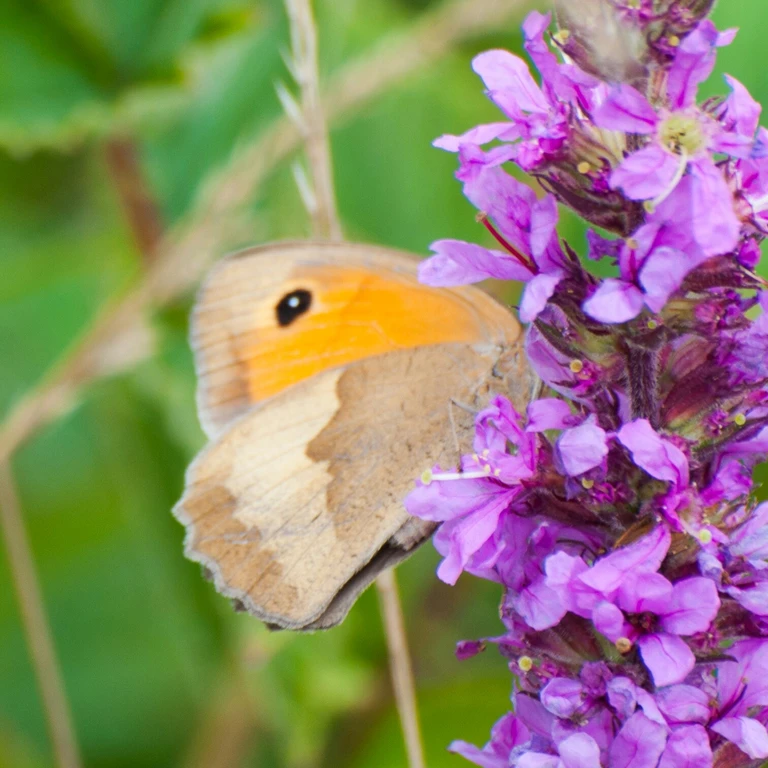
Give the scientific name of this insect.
Maniola jurtina
